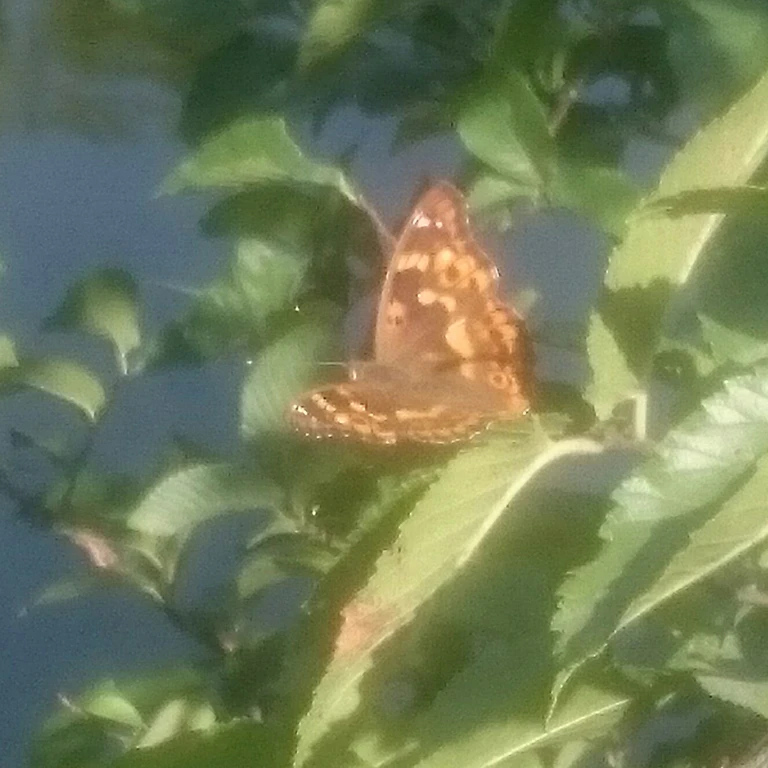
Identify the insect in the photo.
Apatura ilia
